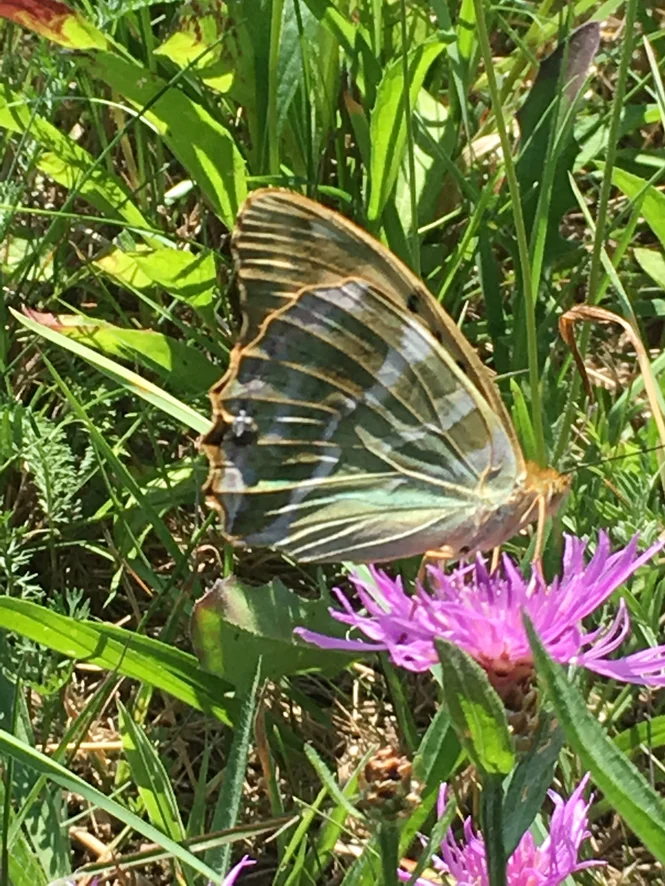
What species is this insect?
Argynnis paphia
